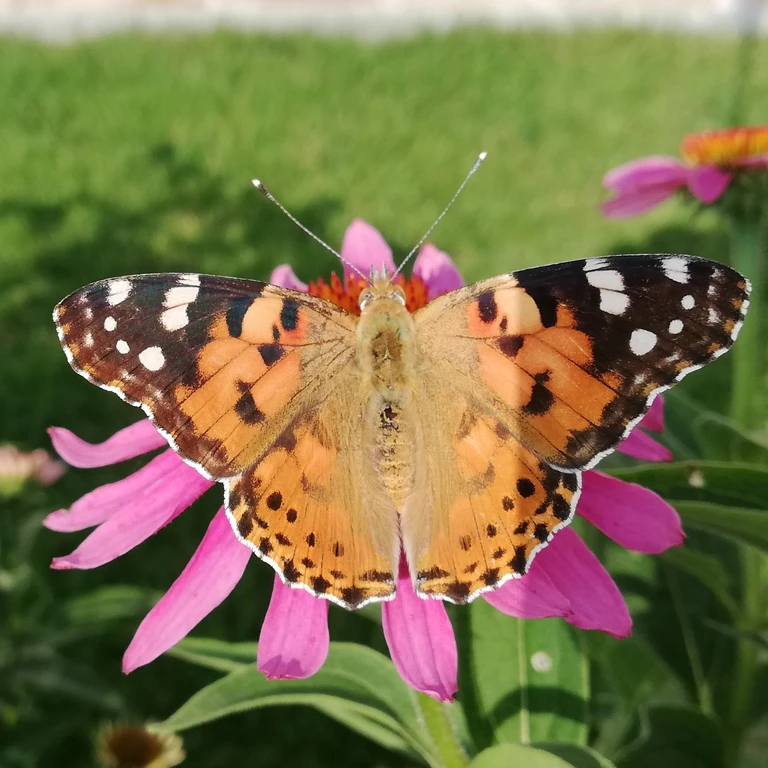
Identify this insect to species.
Vanessa cardui
